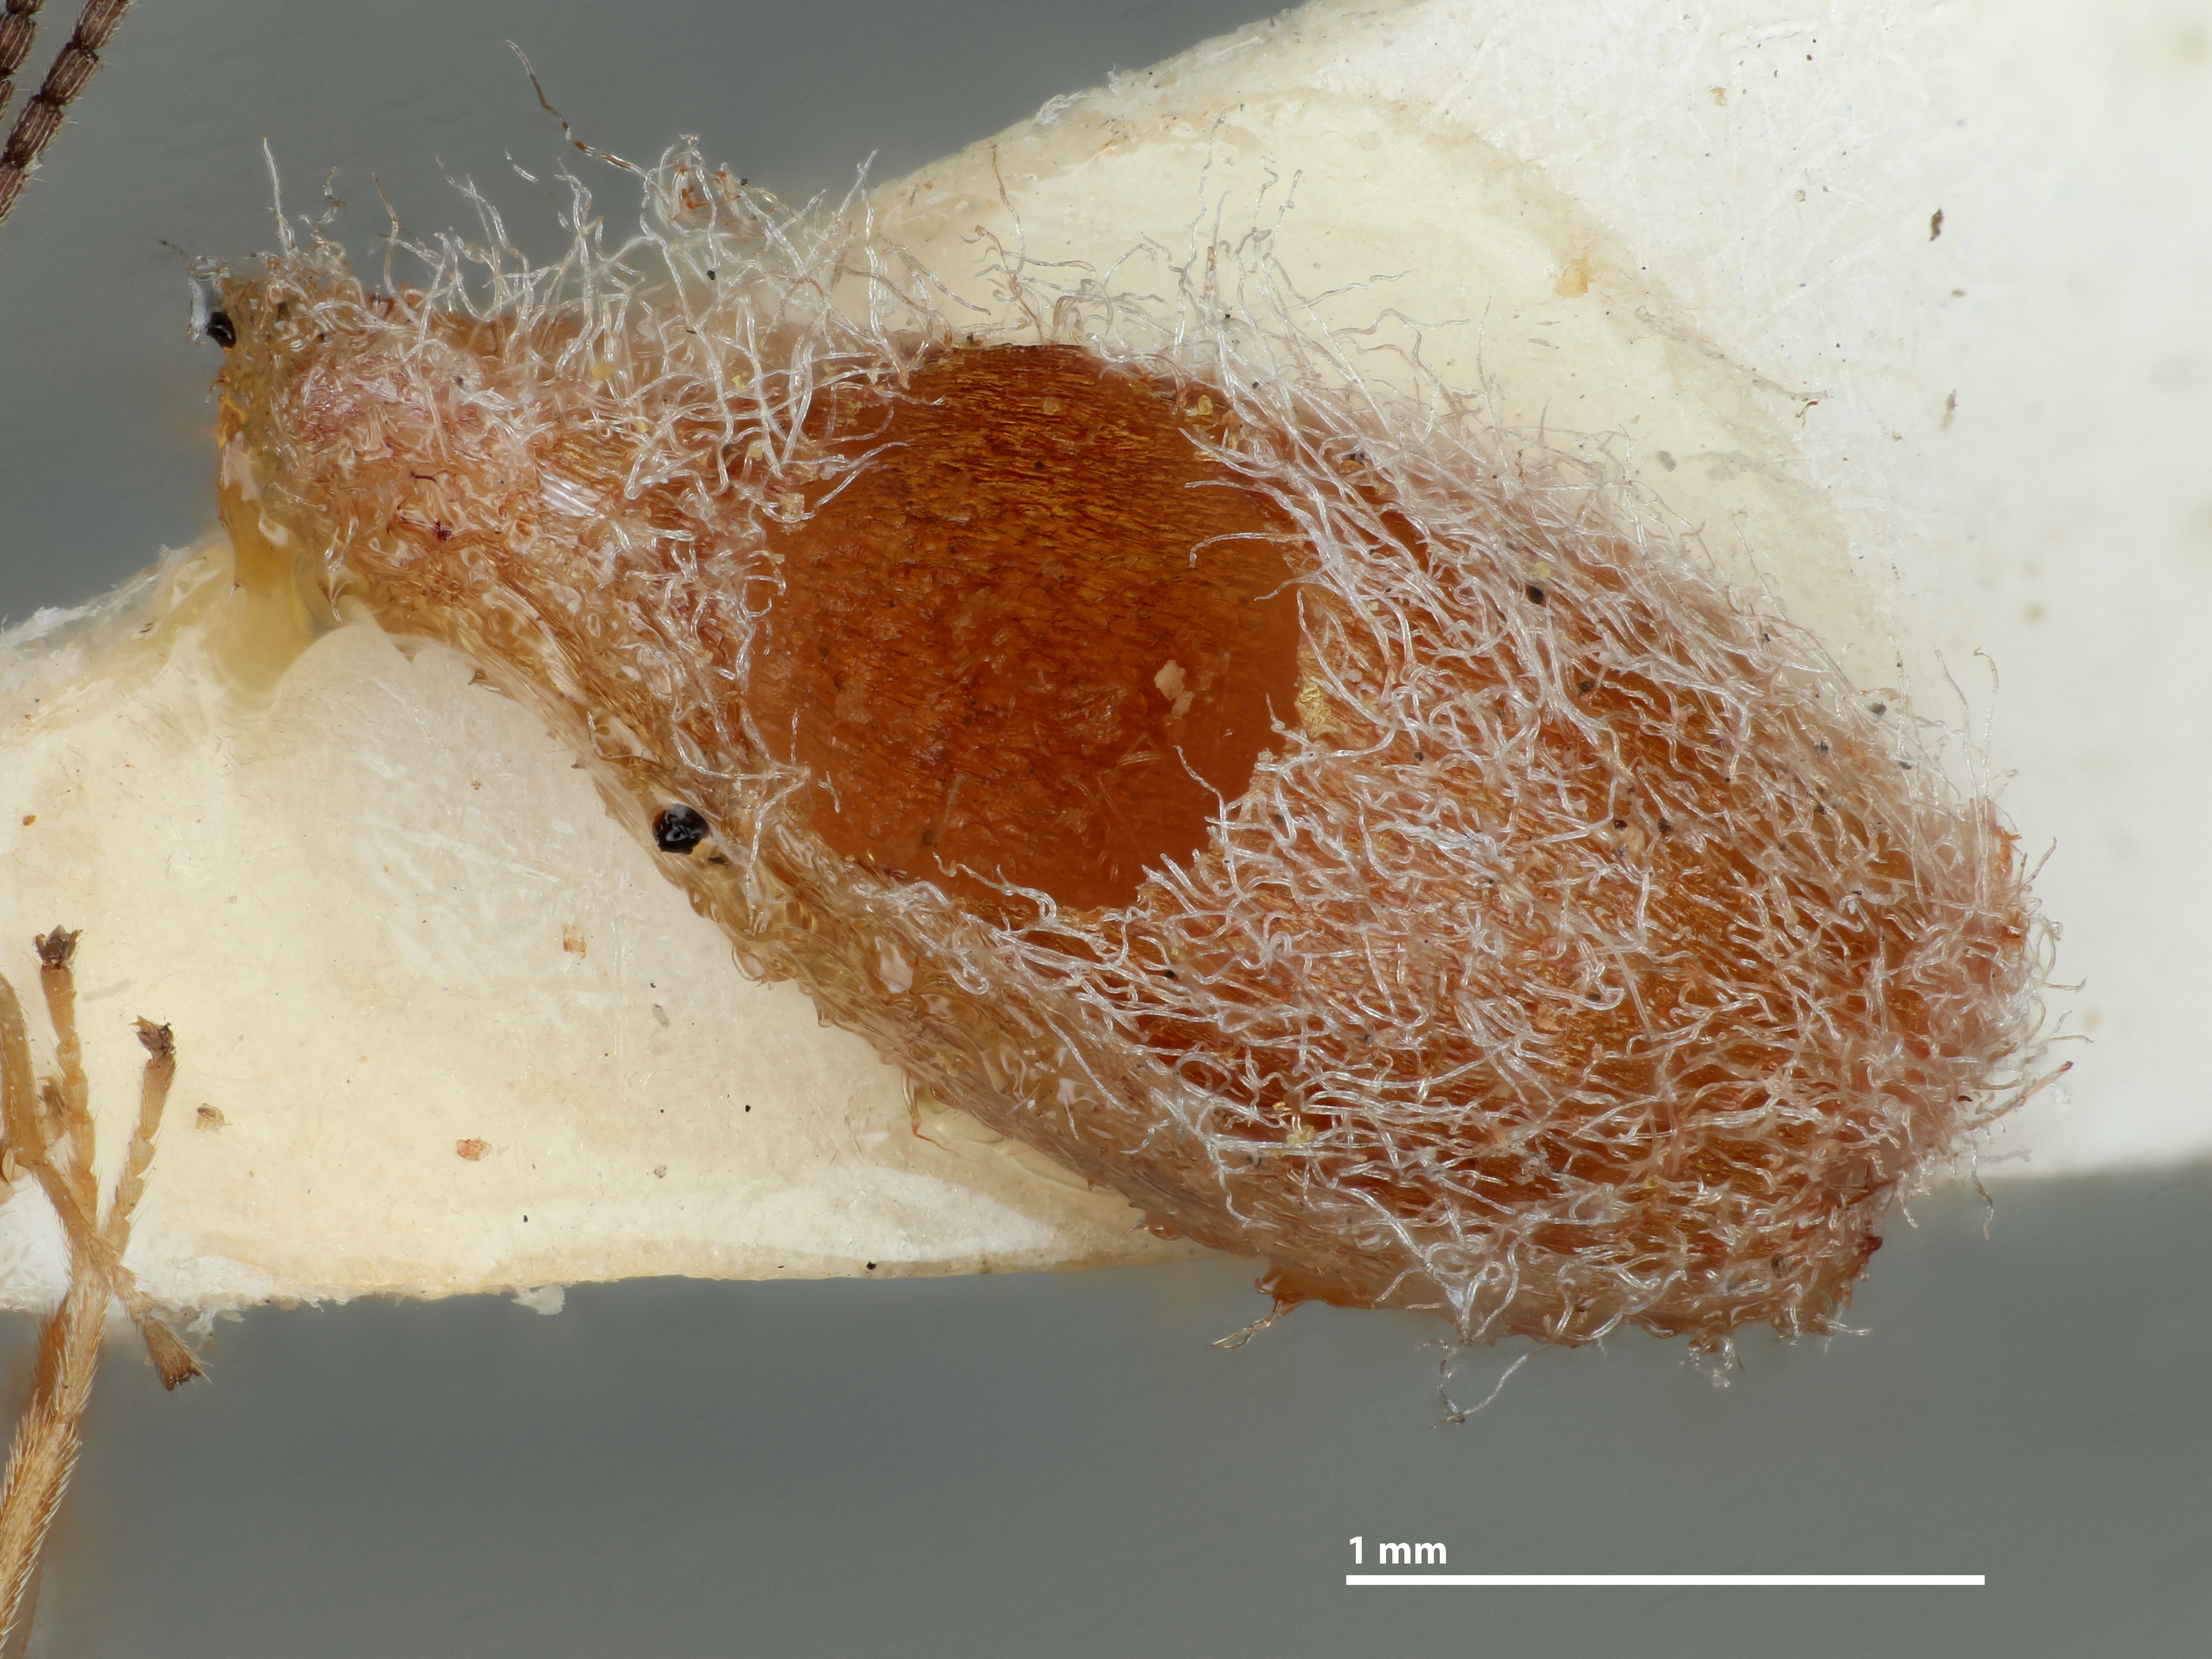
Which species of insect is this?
Liodora comata
